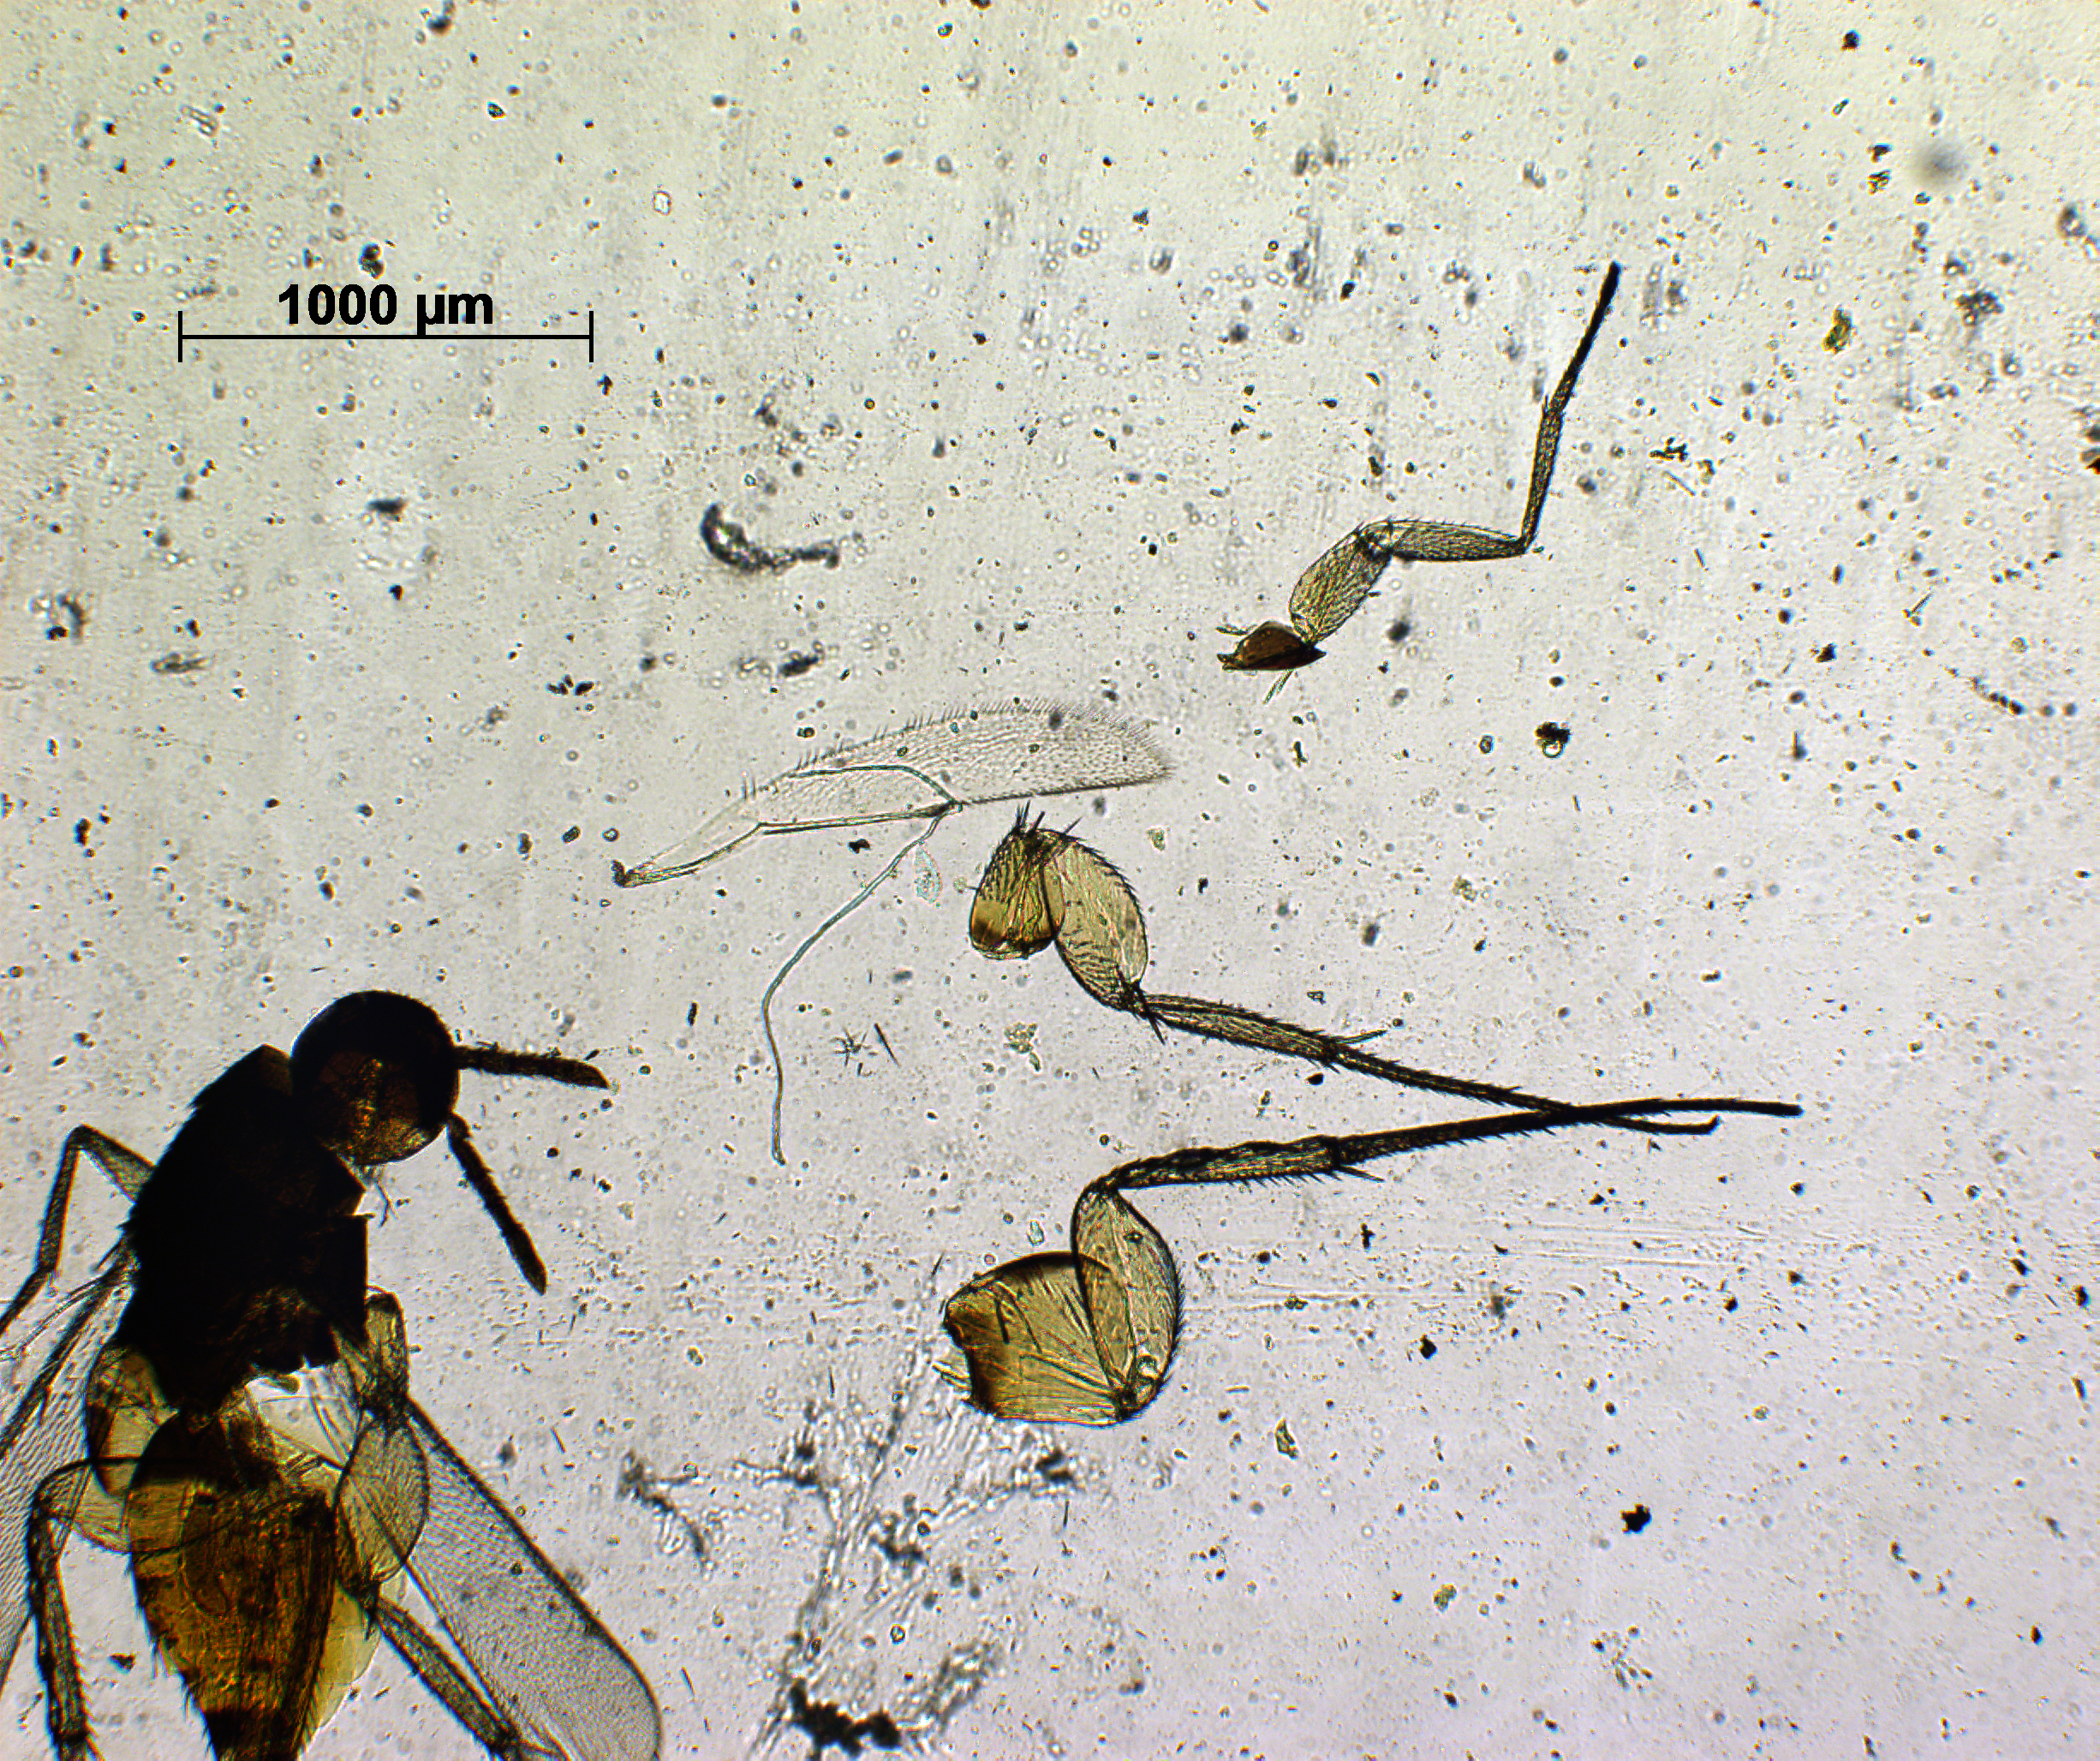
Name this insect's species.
Elasmus munnarus
